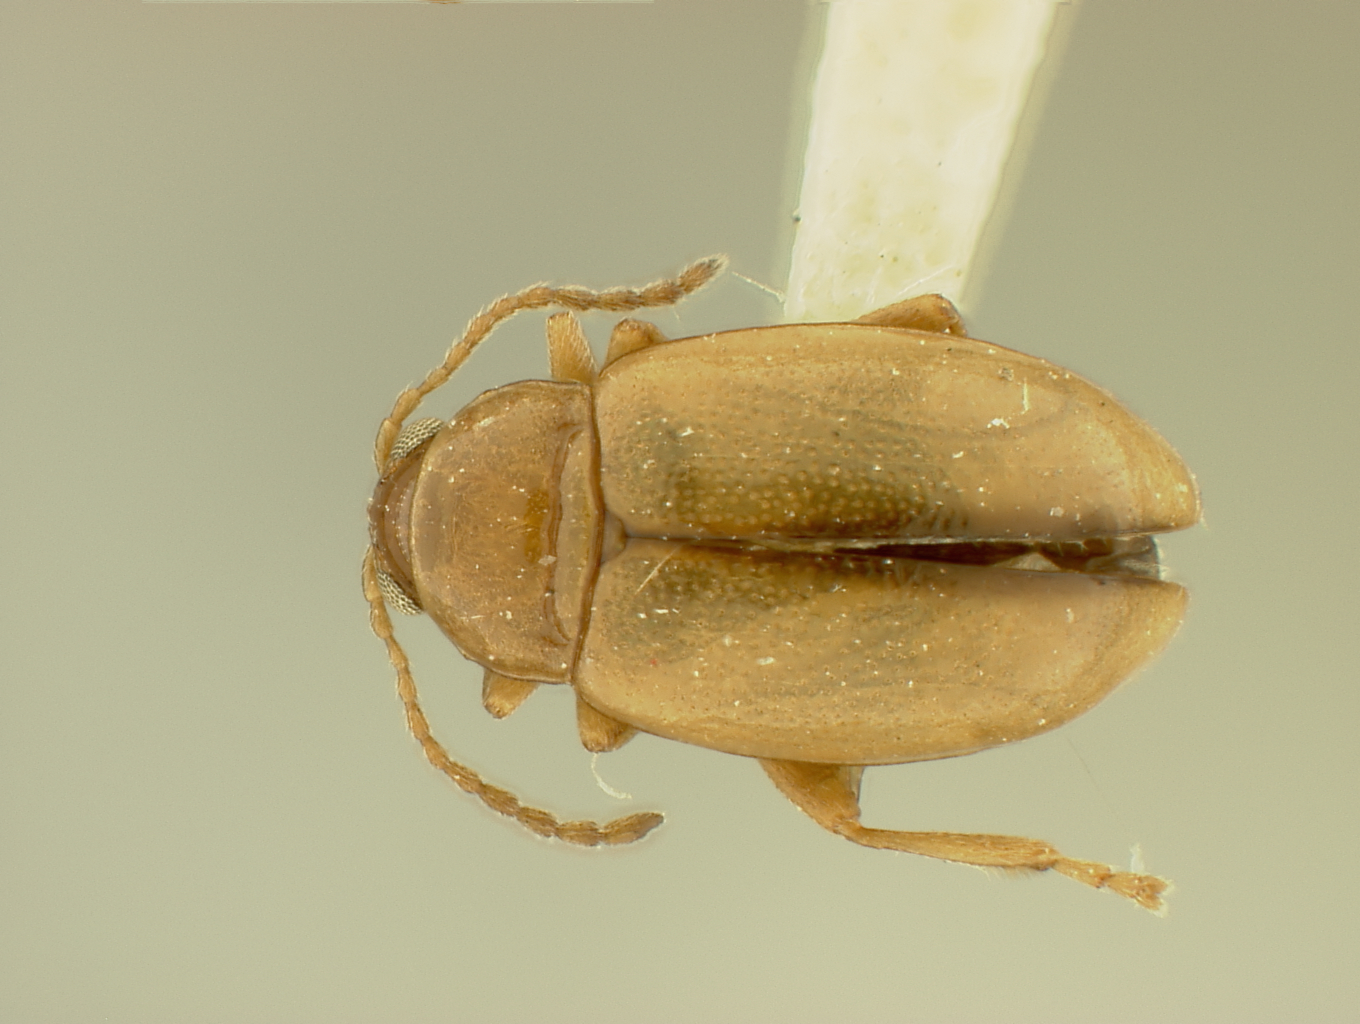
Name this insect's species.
Lactica infuscata
